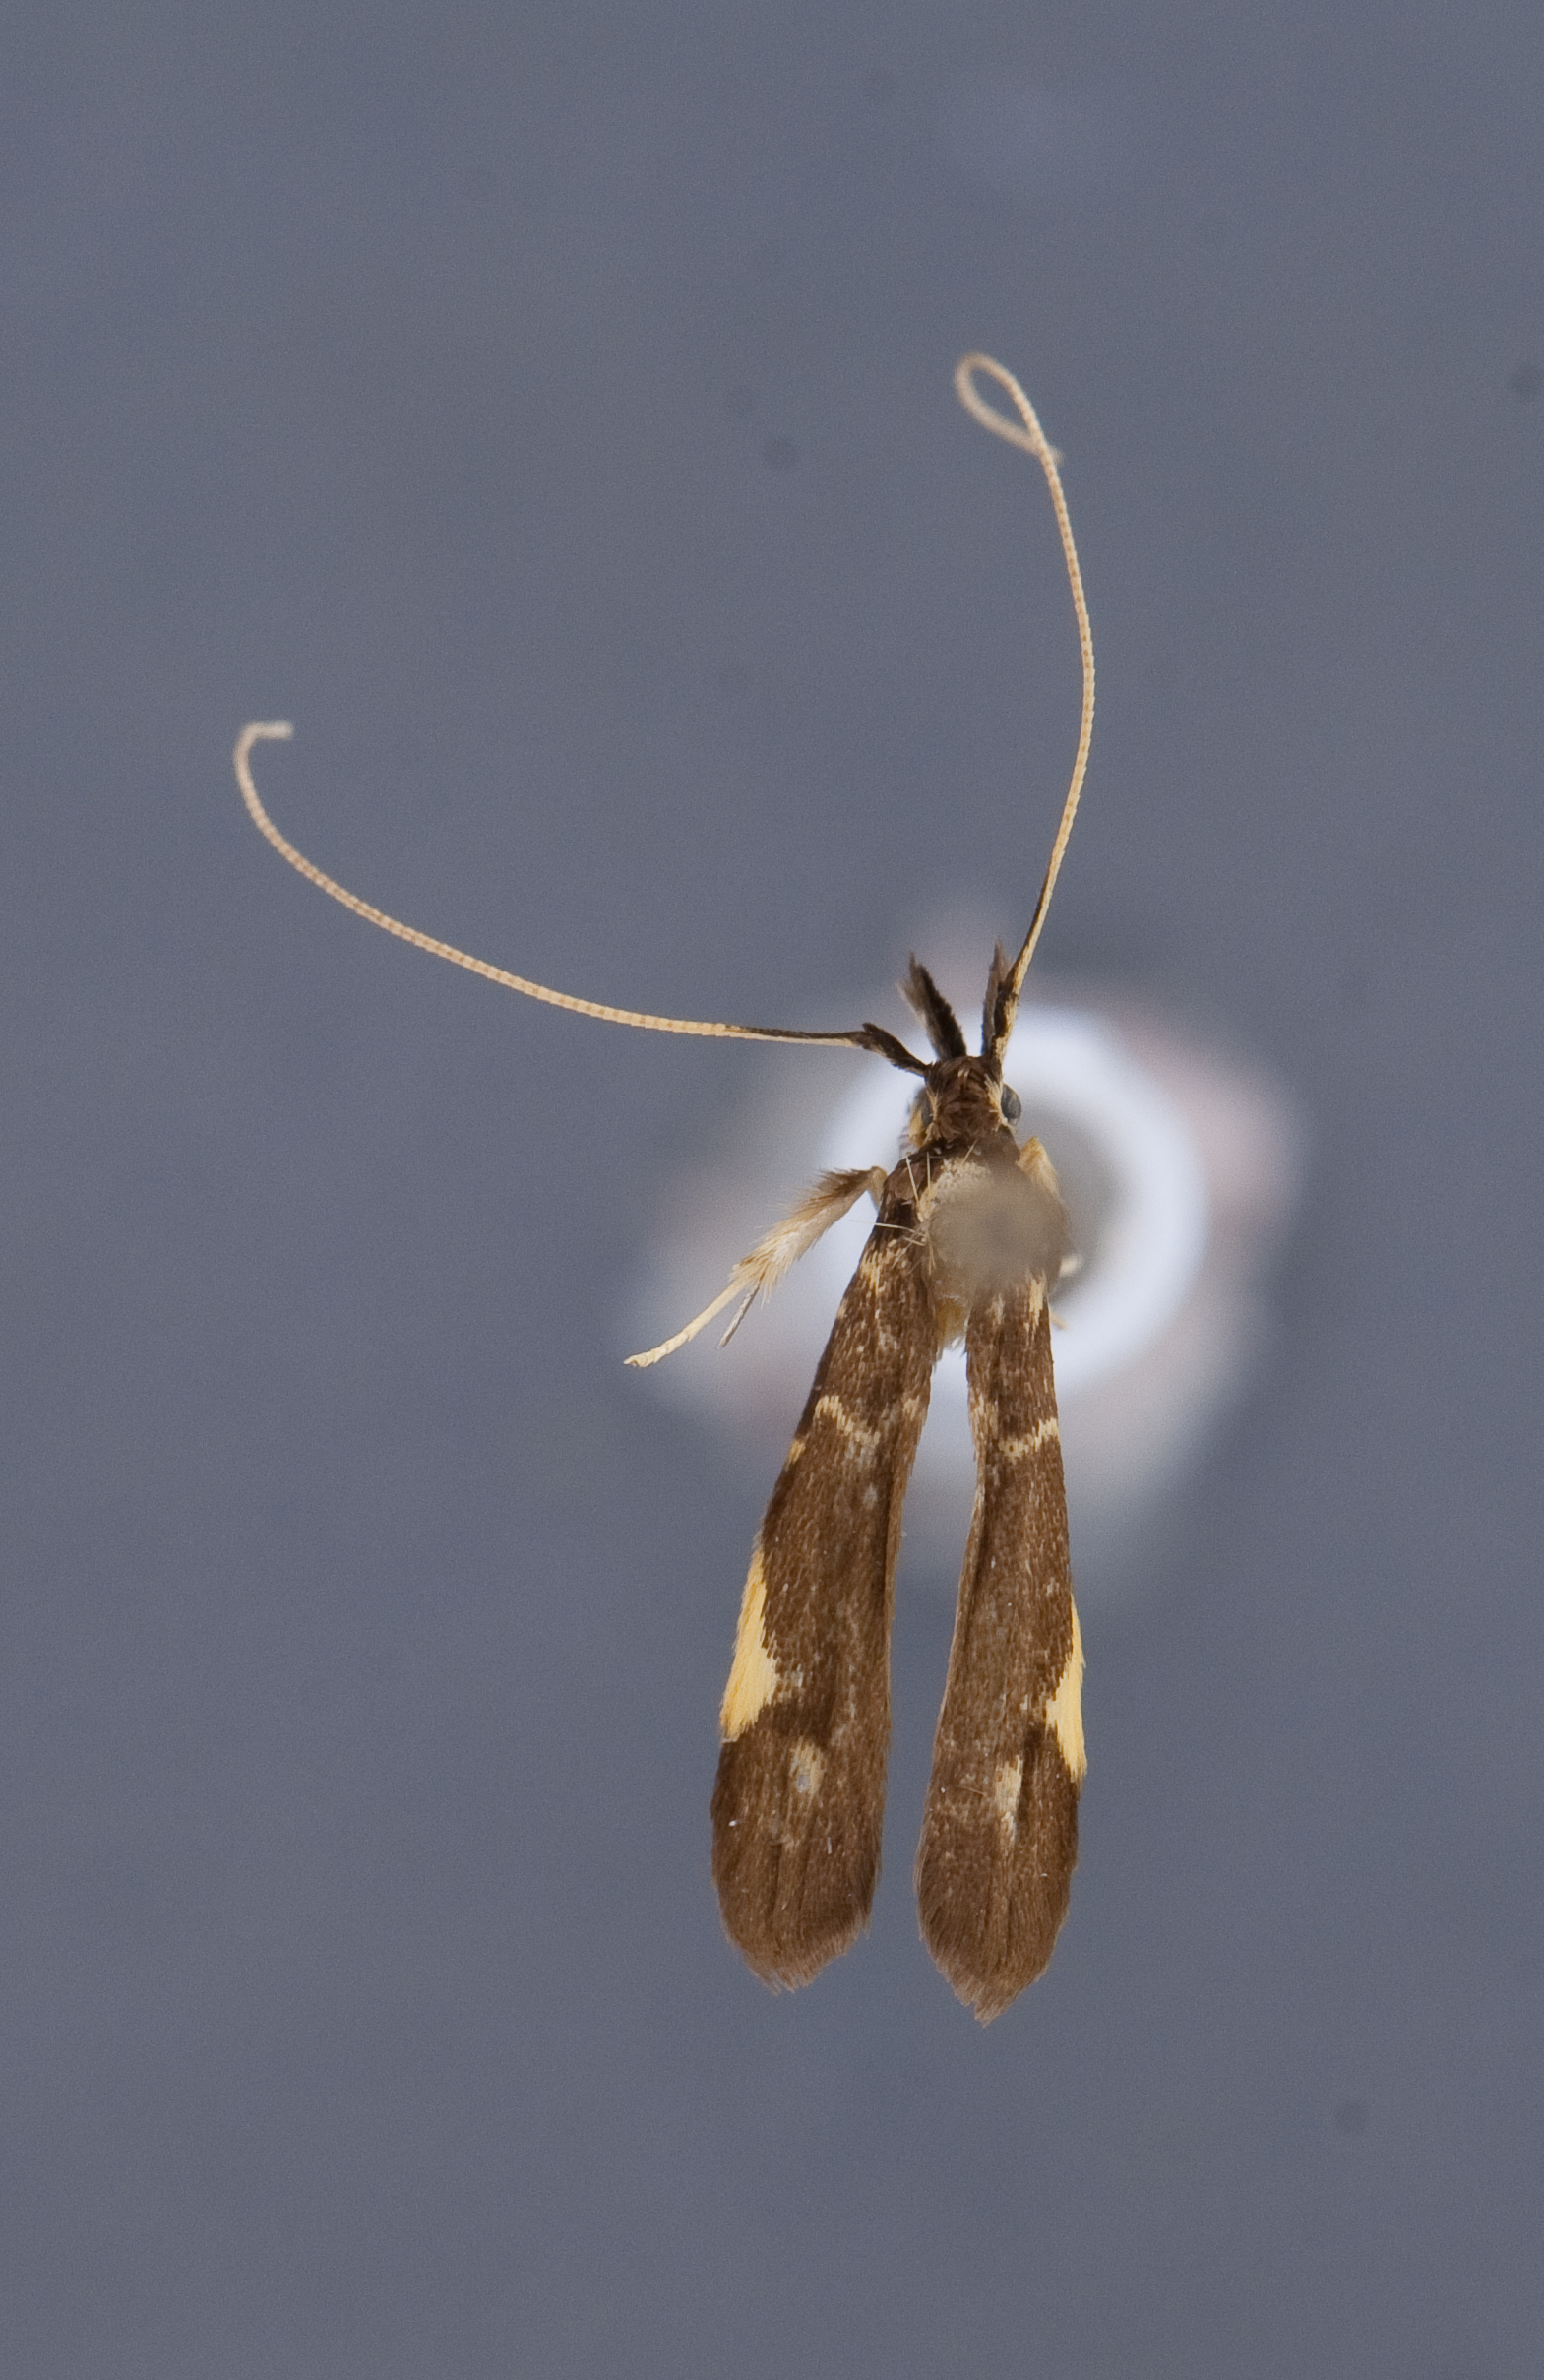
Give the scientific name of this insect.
Timyra caulisivena
